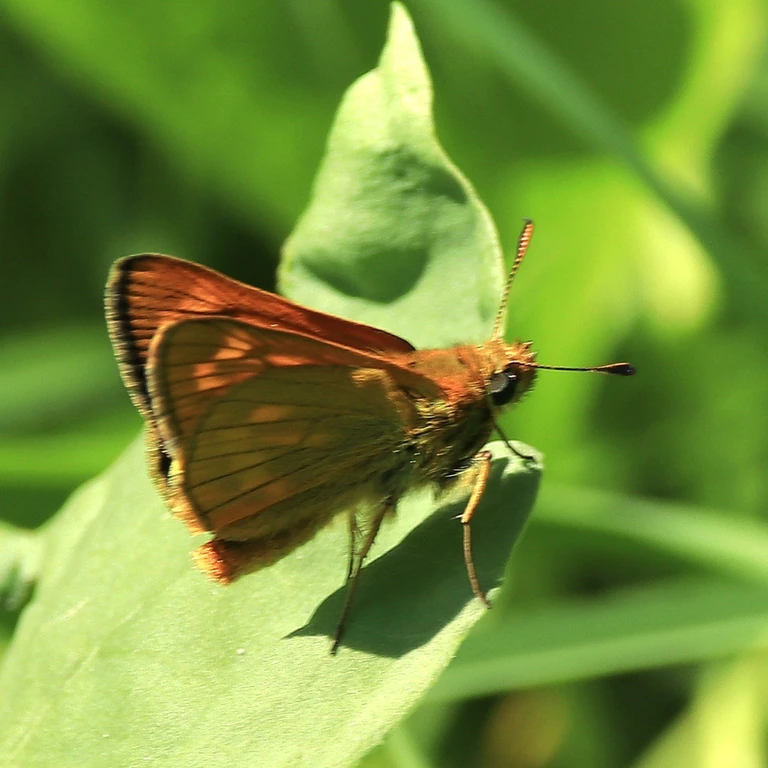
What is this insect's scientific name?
Ochlodes sylvanus (also Ochlodes venata)
